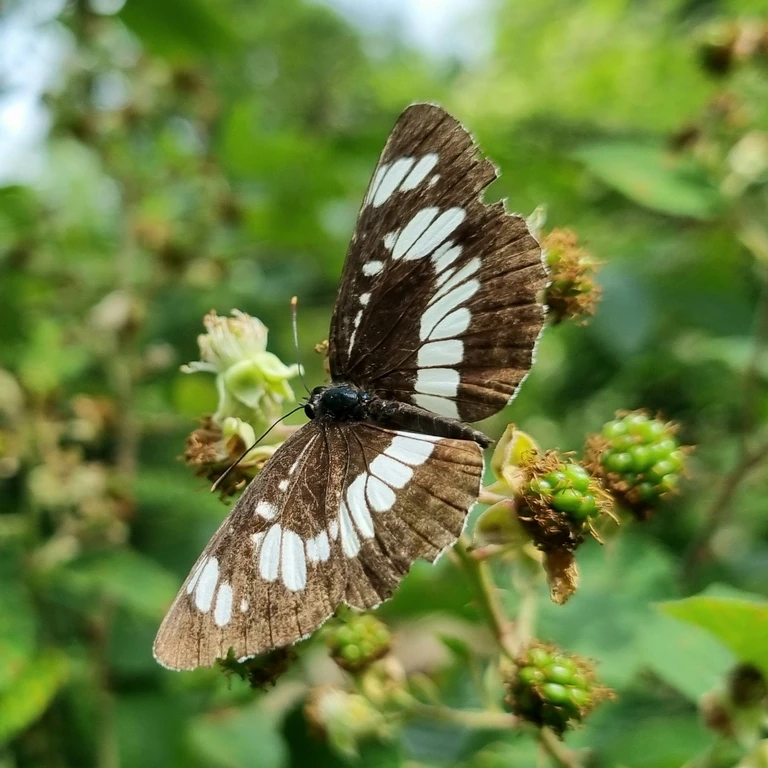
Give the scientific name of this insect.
Neptis rivularis
